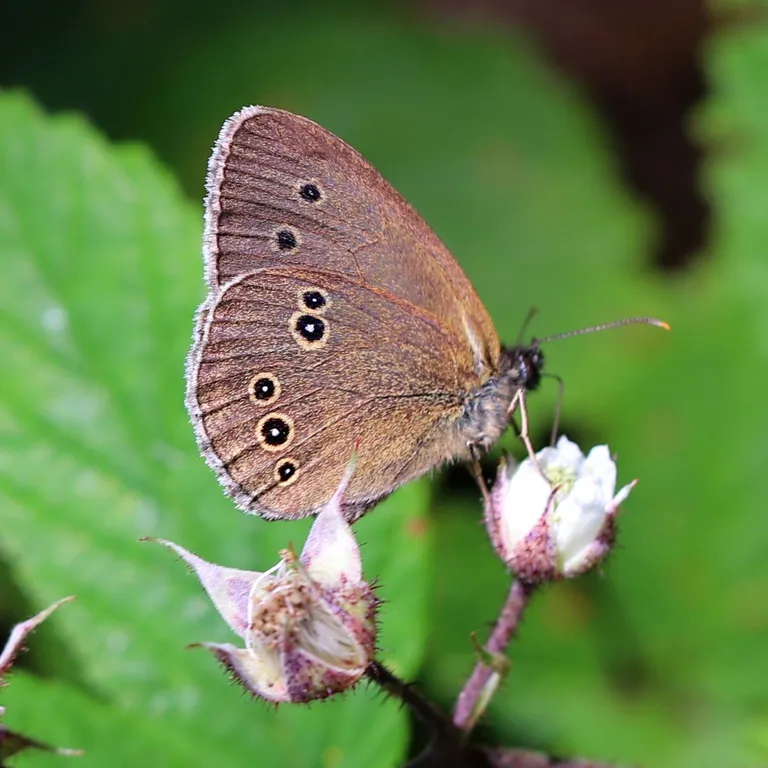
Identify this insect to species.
Aphantopus hyperantus
